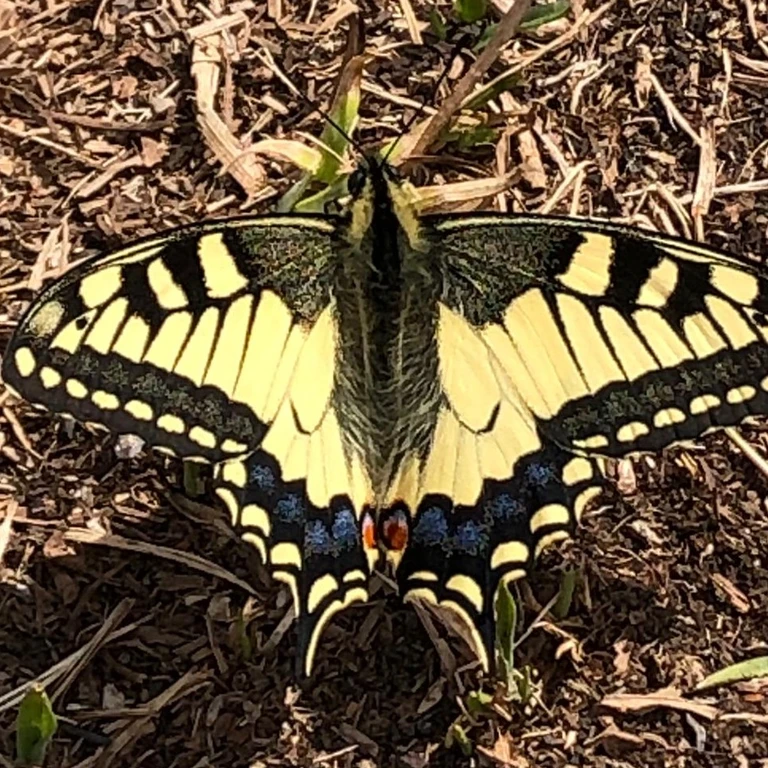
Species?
Papilio machaon
